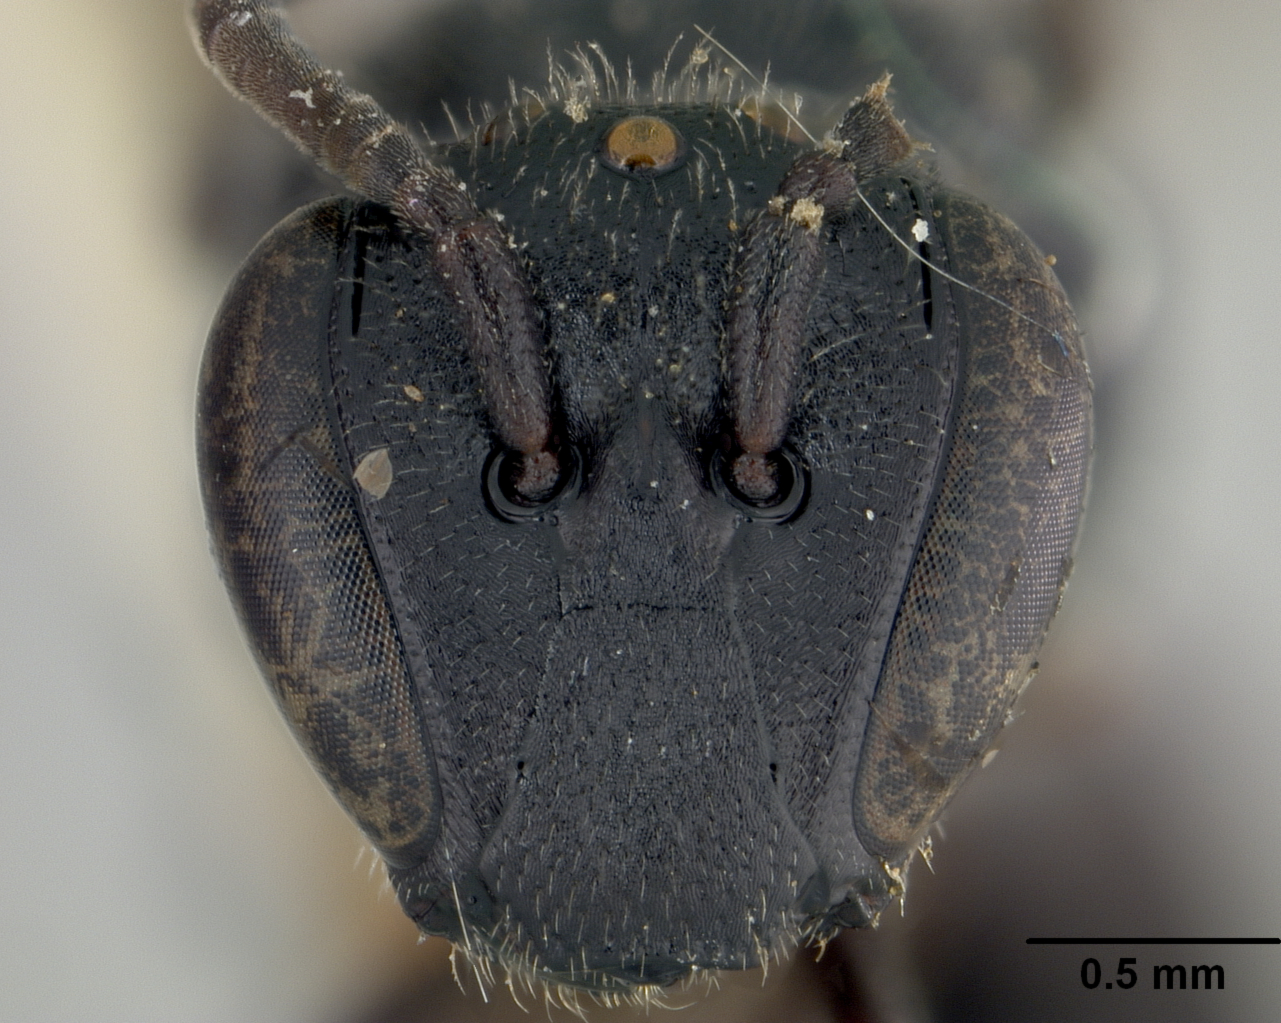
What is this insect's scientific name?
Prosopis holomelaena
